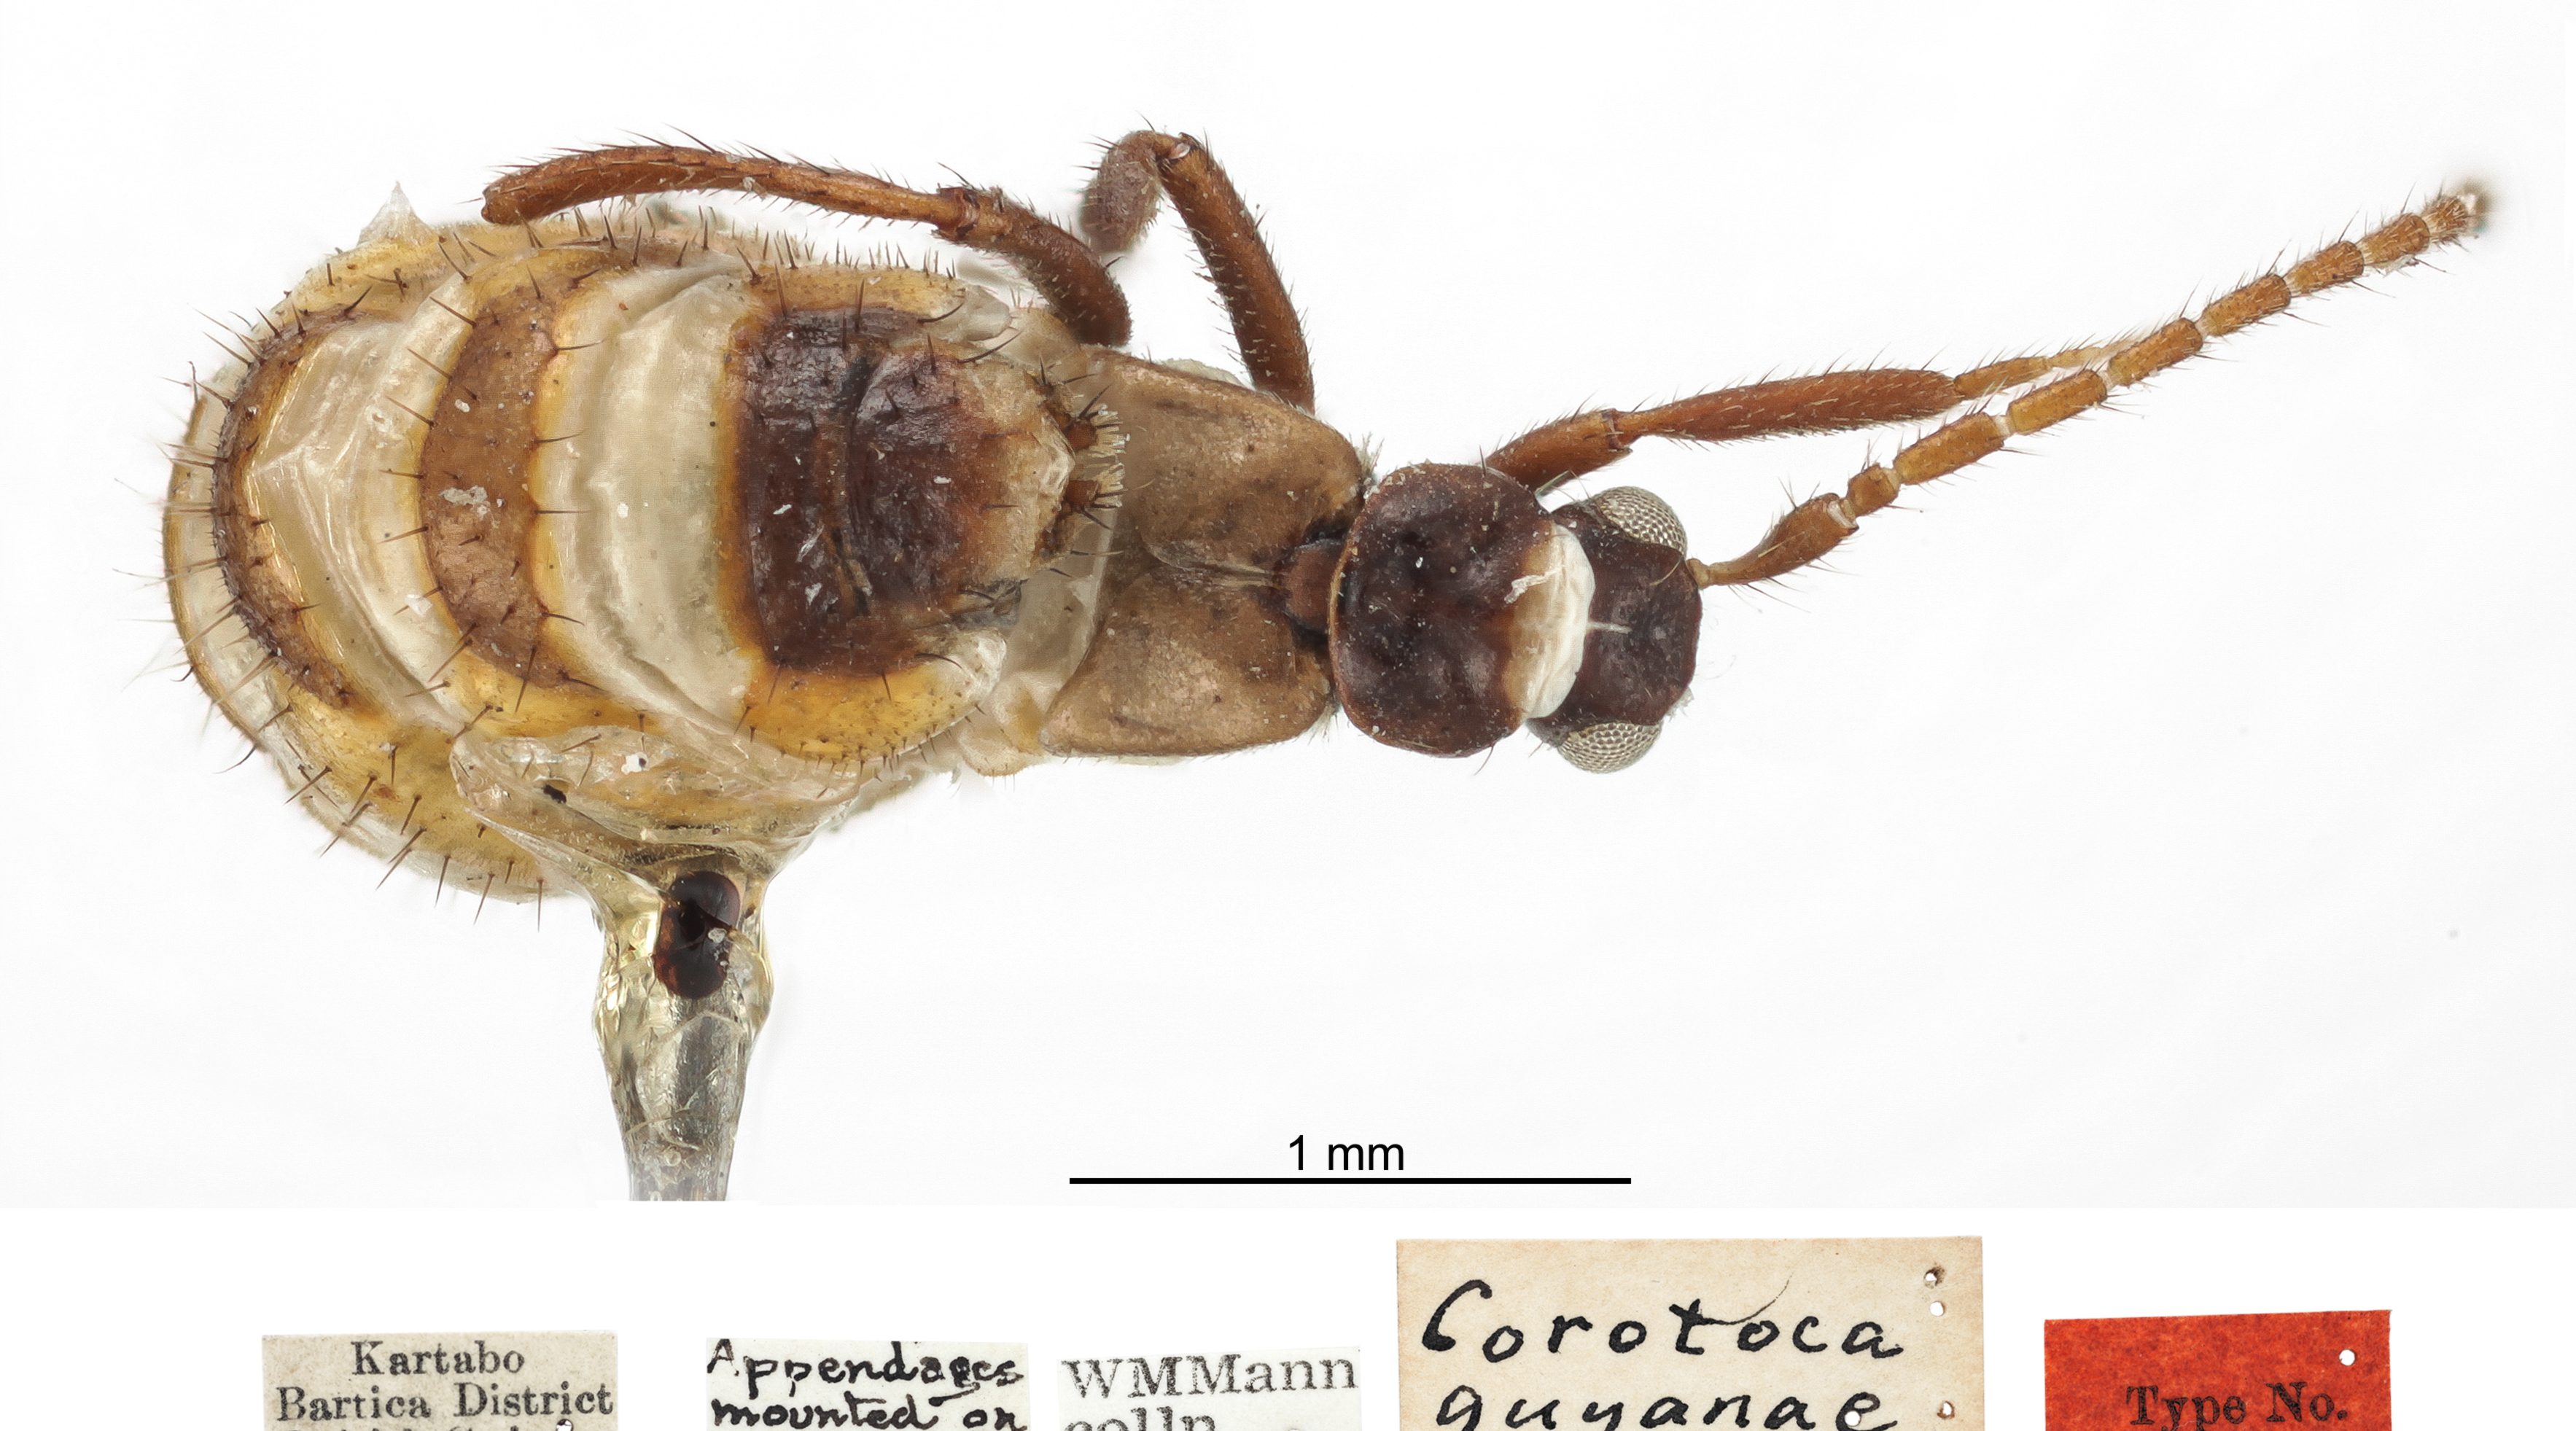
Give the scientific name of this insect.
Corotoca guyanae
